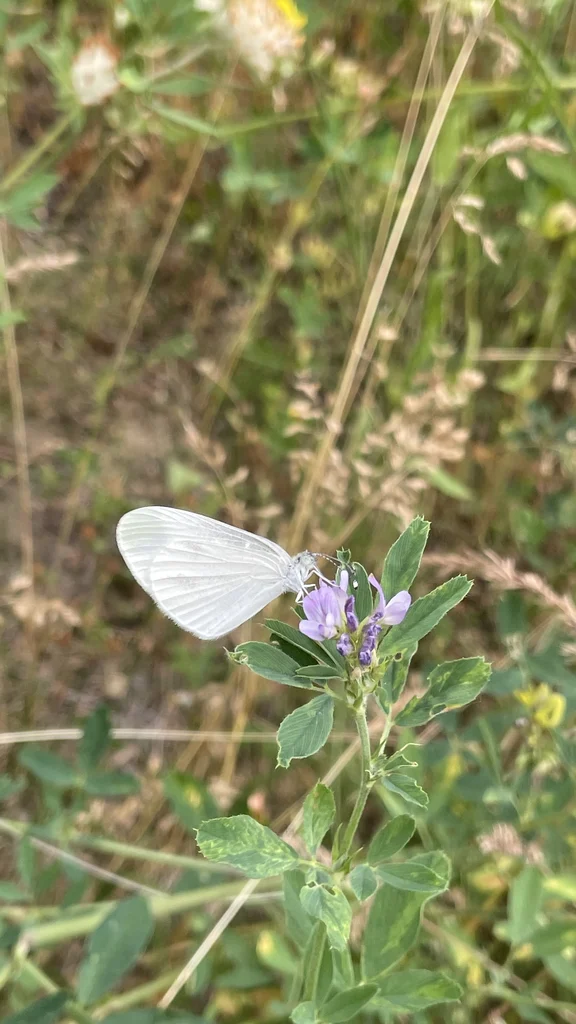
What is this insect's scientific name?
Leptidea sinapis/juvernica
